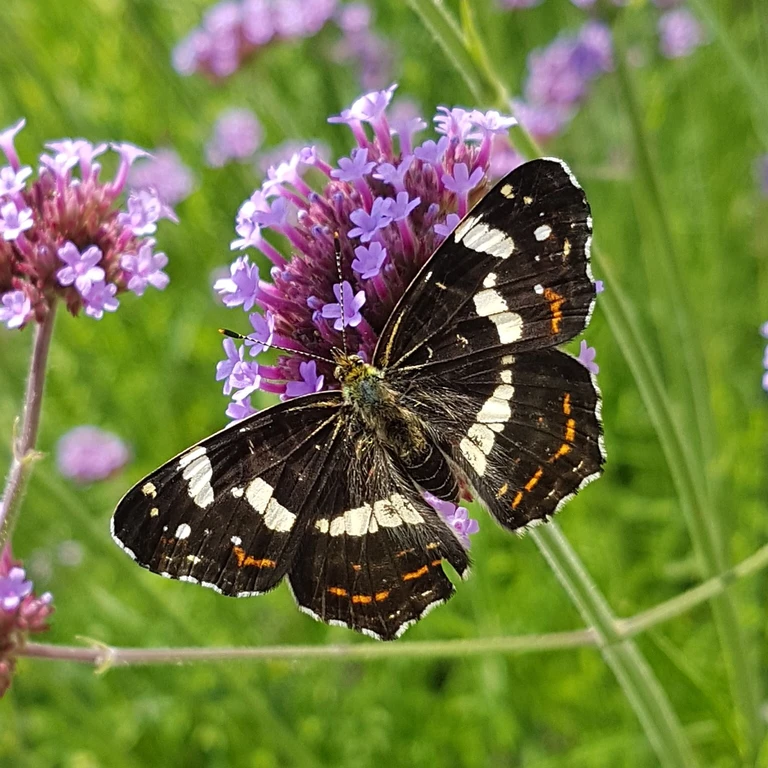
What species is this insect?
Araschnia levana
